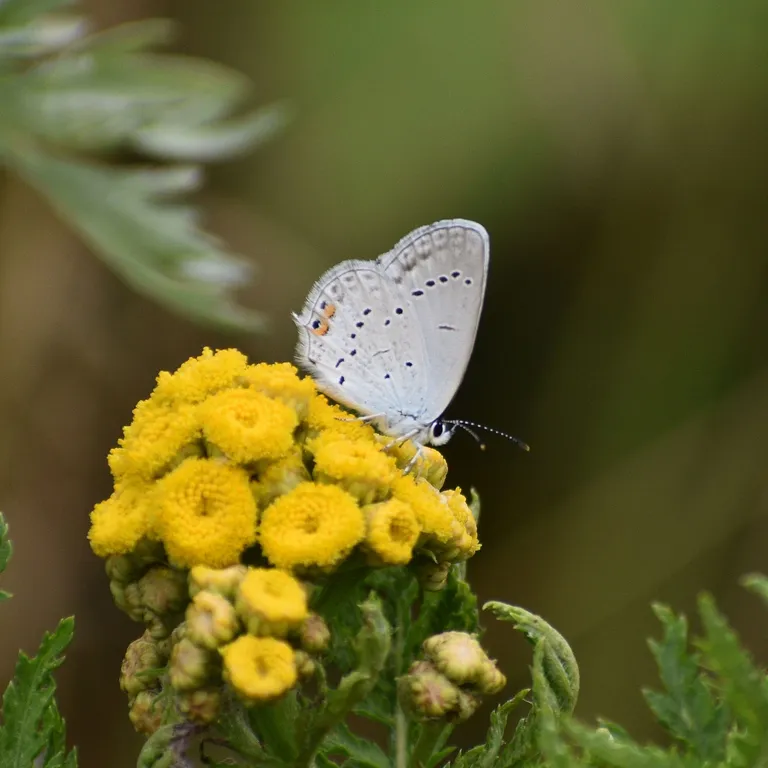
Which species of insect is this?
Cupido argiades (also Elkalyce argiades)
